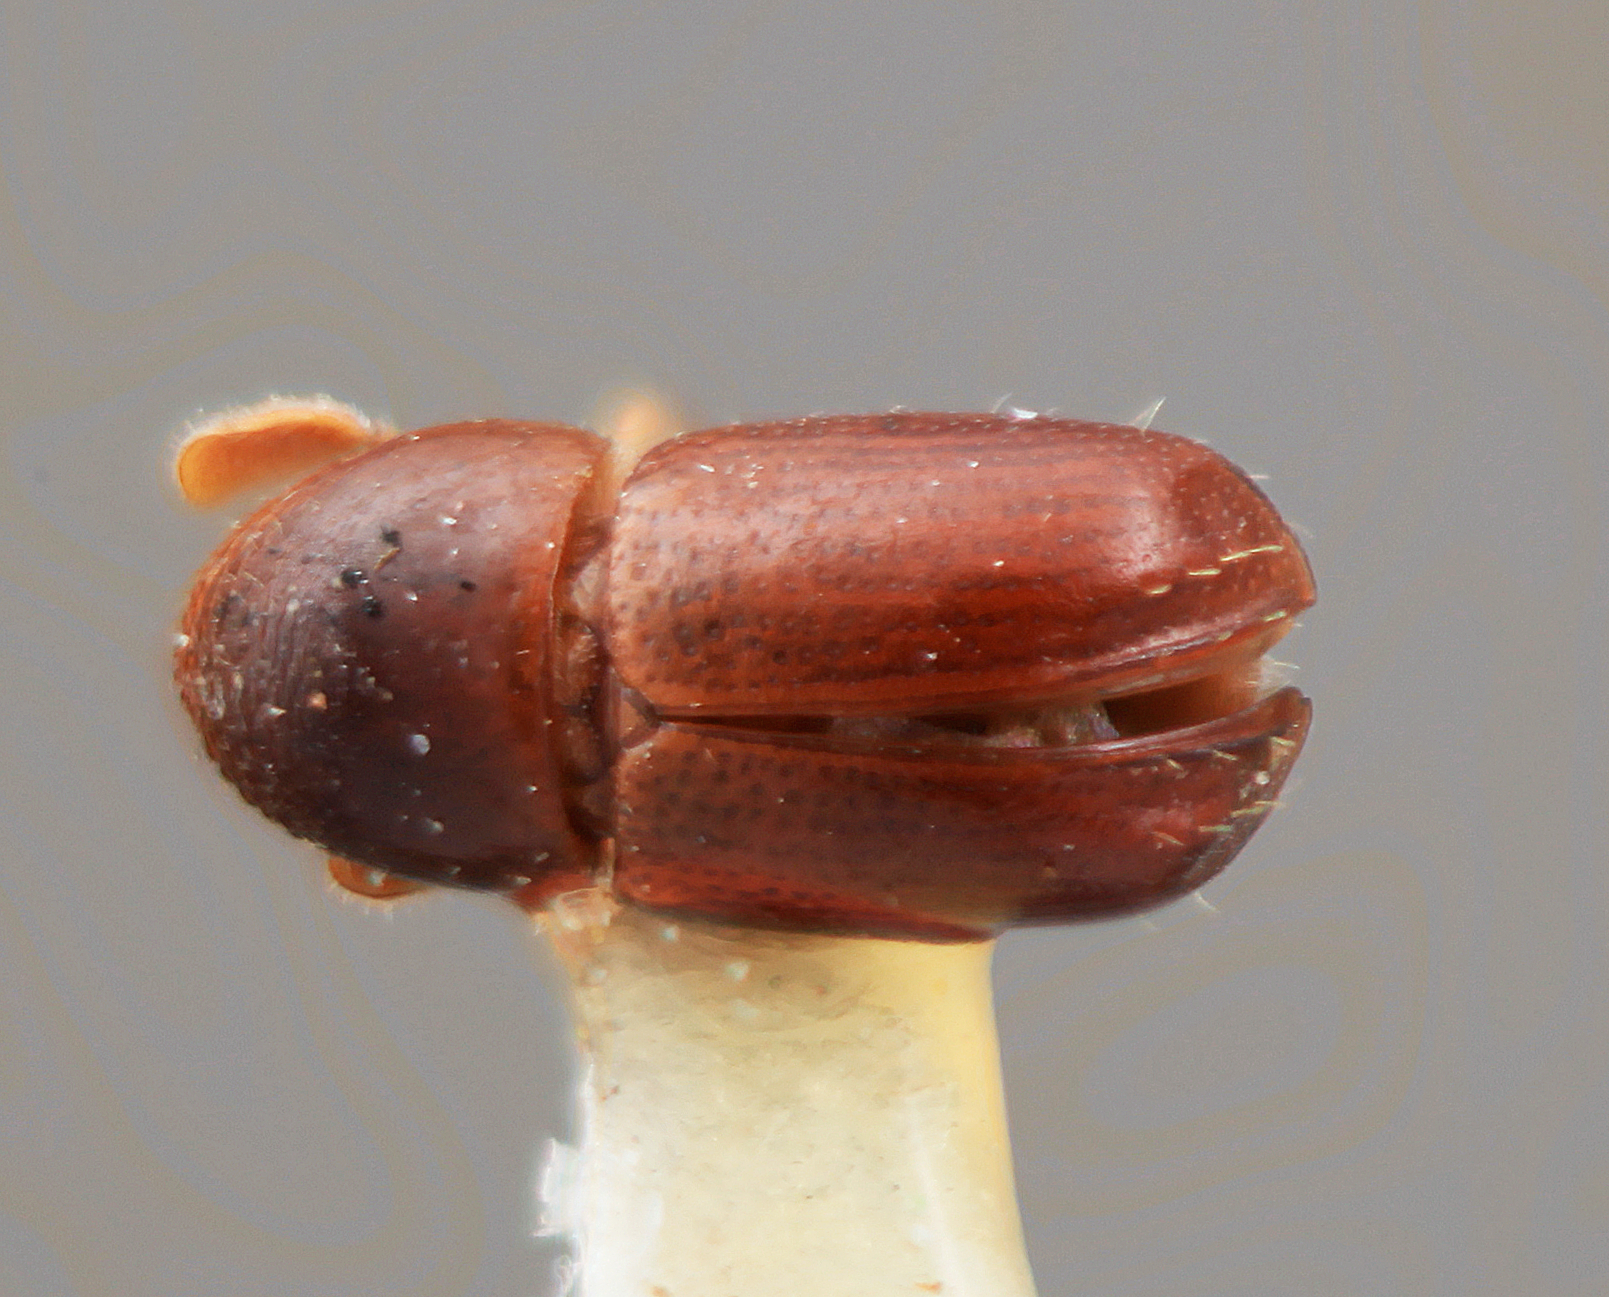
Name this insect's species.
Corthylus minimus
